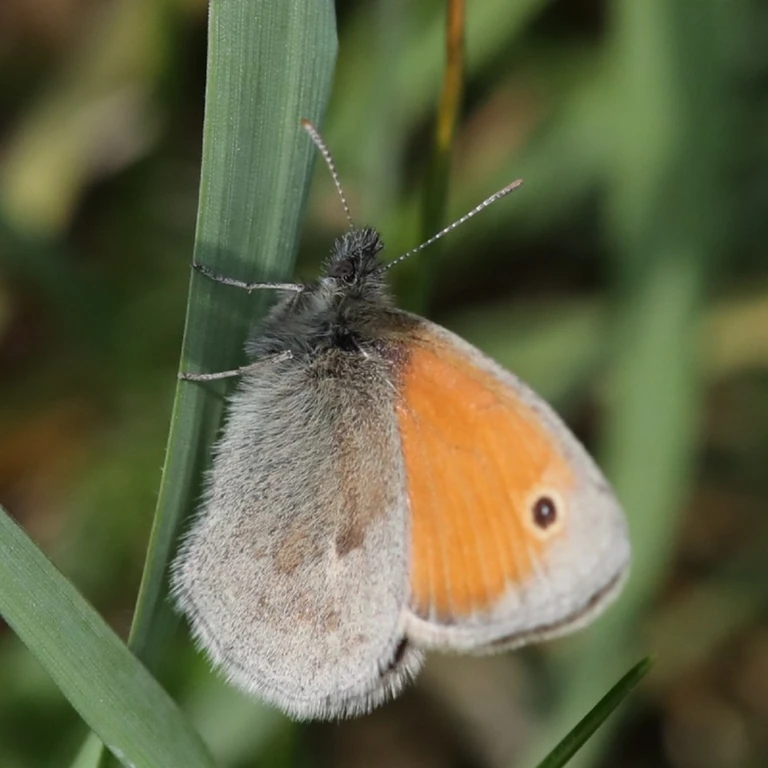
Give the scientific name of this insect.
Coenonympha pamphilus
